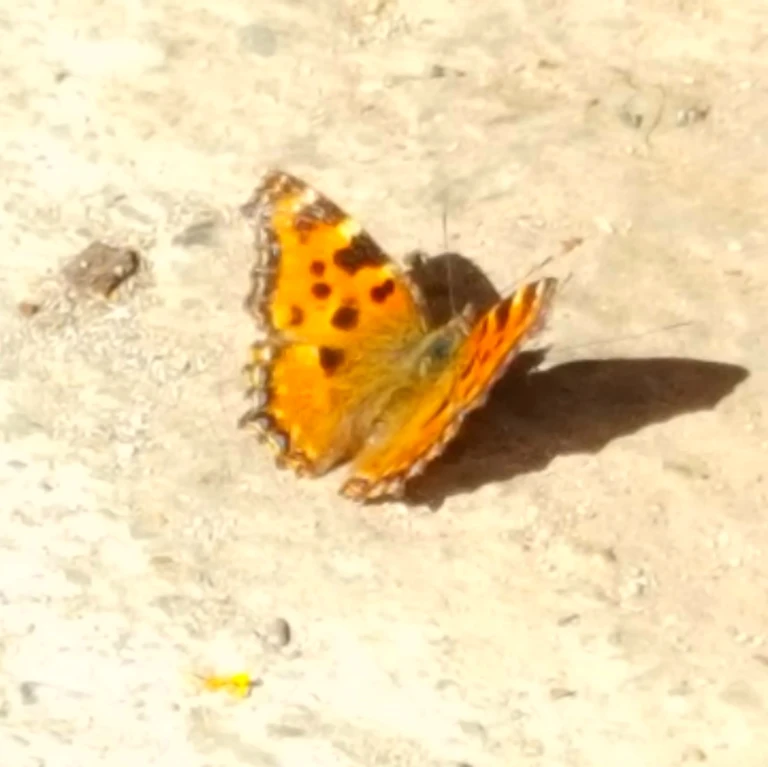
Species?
Nymphalis polychloros
